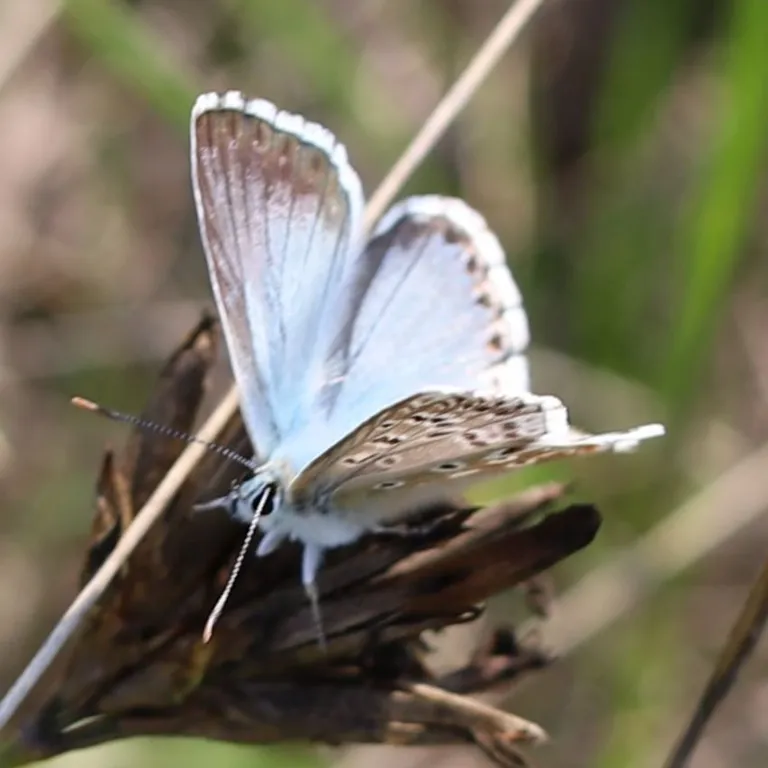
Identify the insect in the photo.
Lysandra coridon
